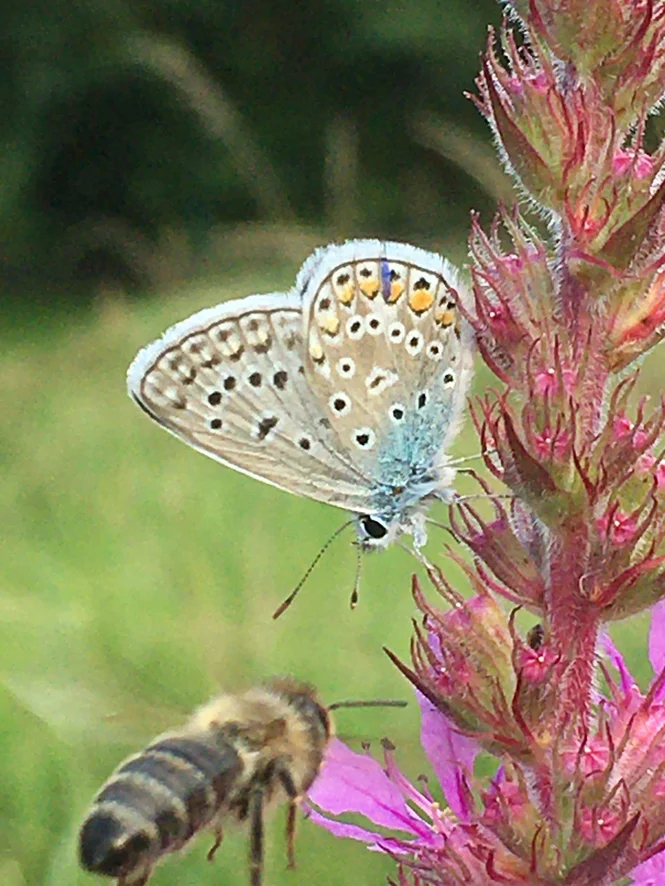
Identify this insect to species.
Polyommatus icarus
